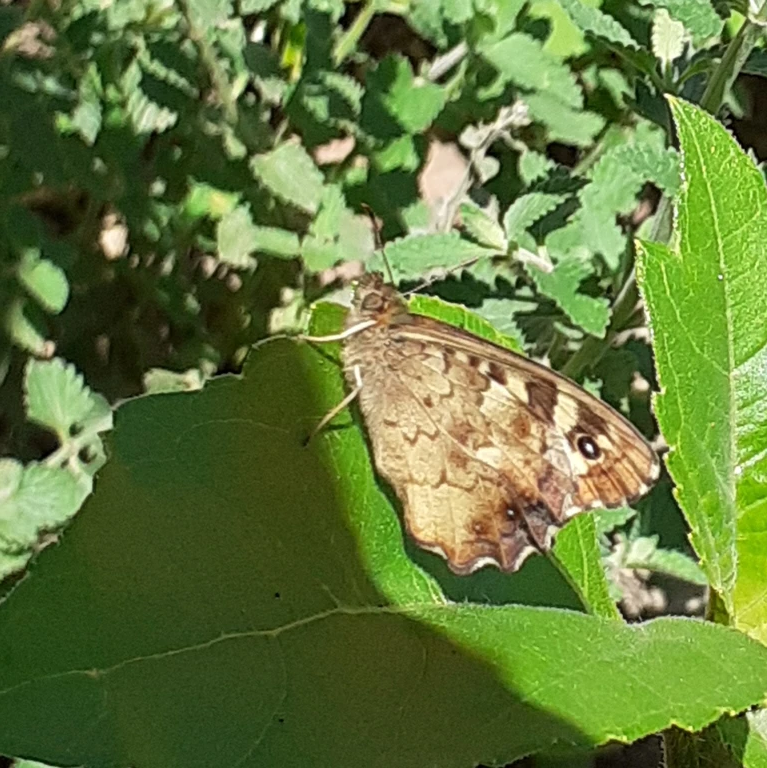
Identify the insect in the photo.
Pararge aegeria
